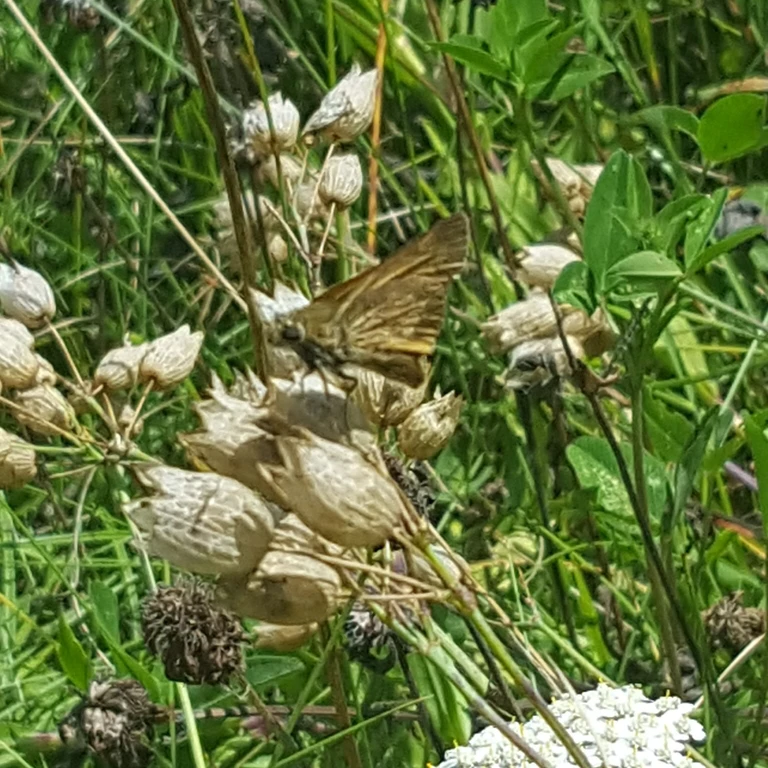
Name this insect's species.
Ochlodes sylvanus (also Ochlodes venata)
